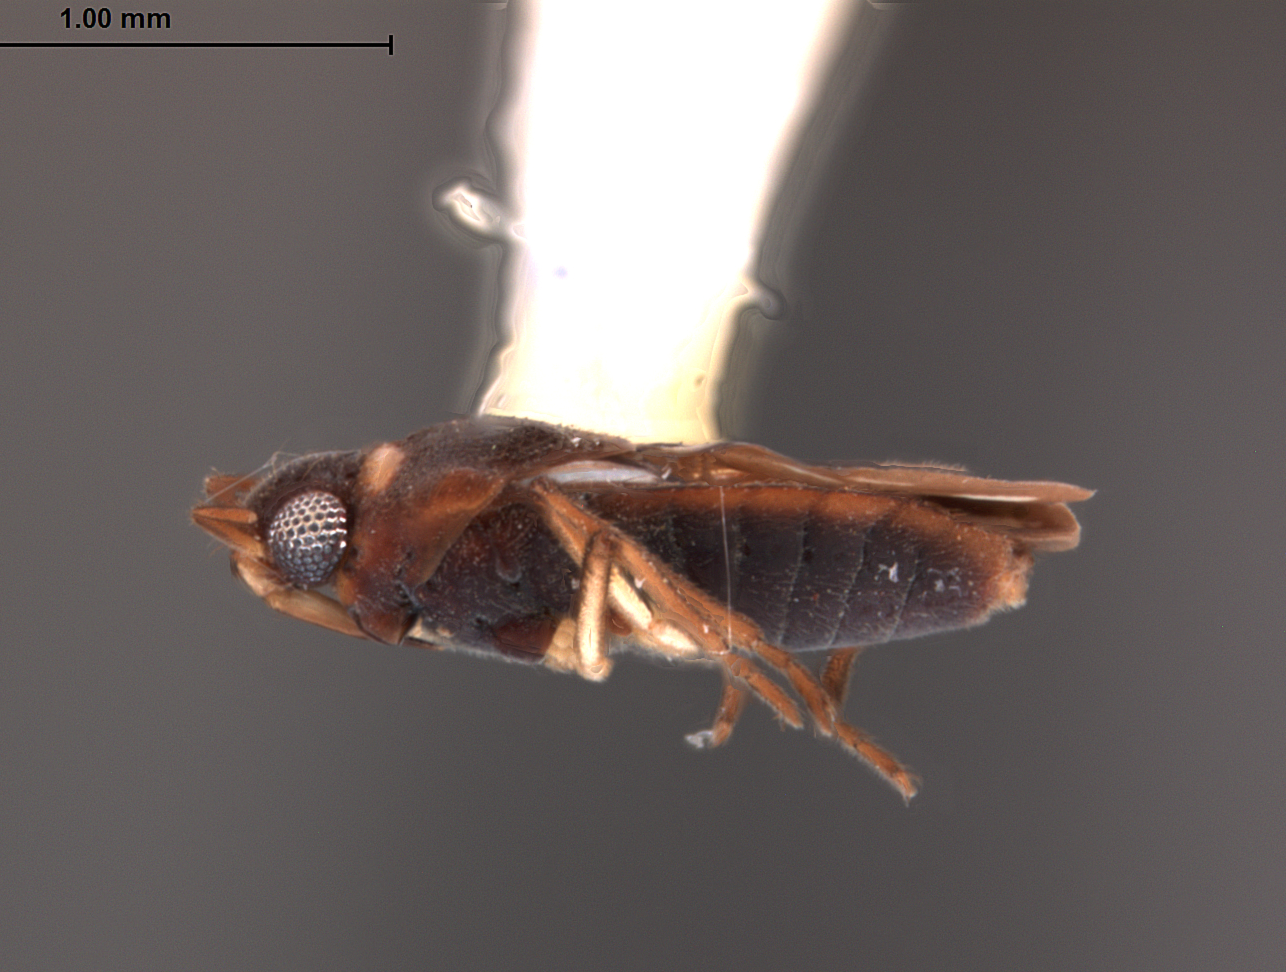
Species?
Microvelia munda
